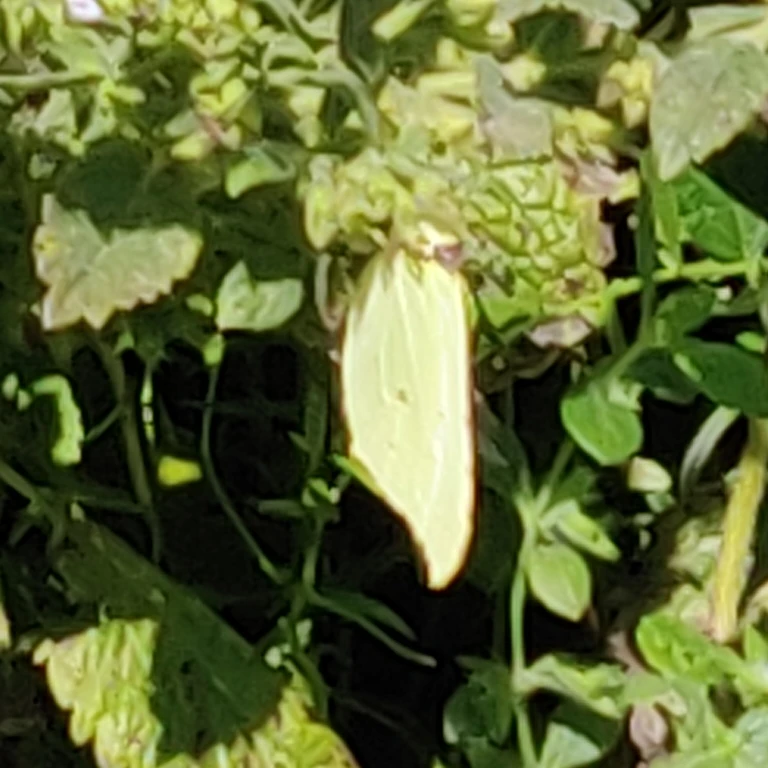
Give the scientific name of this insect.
Gonepteryx rhamni
